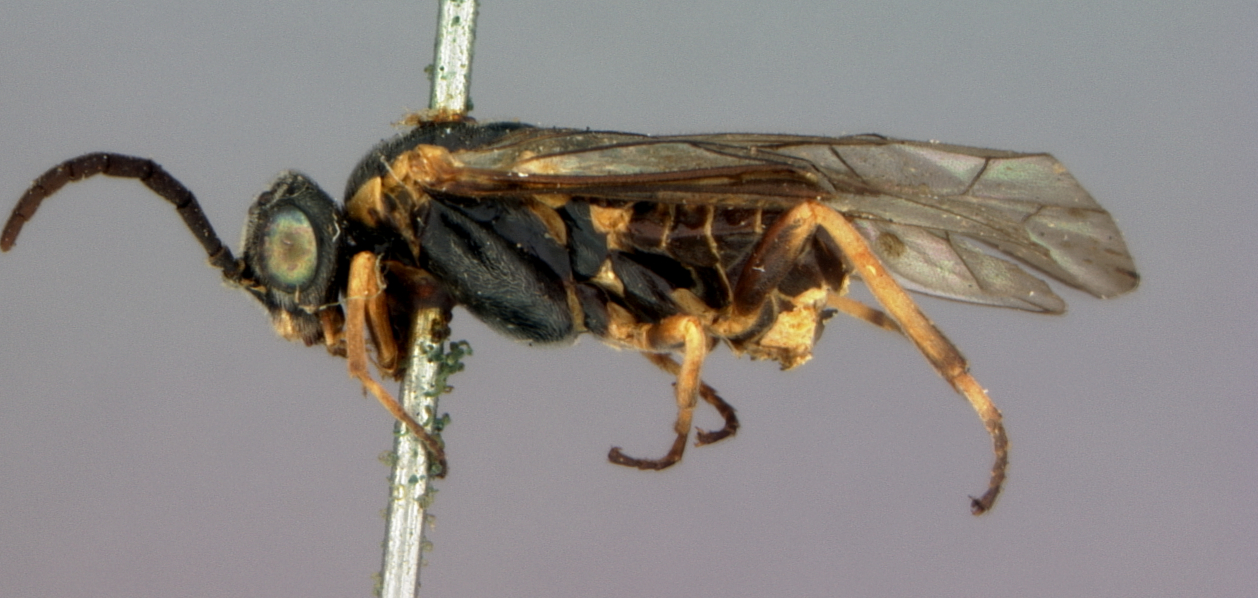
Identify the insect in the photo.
Empria distincta
